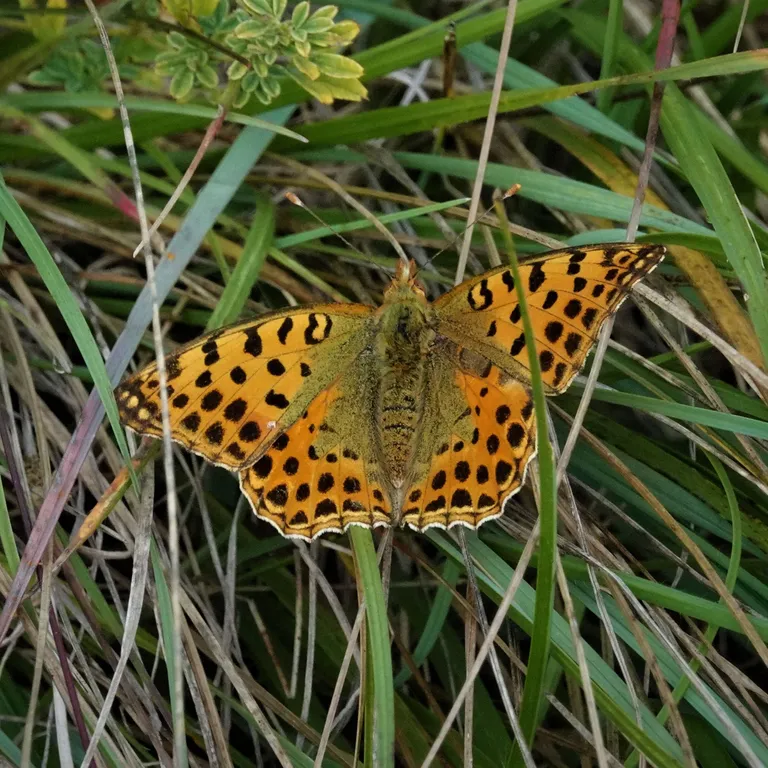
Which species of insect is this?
Issoria lathonia
